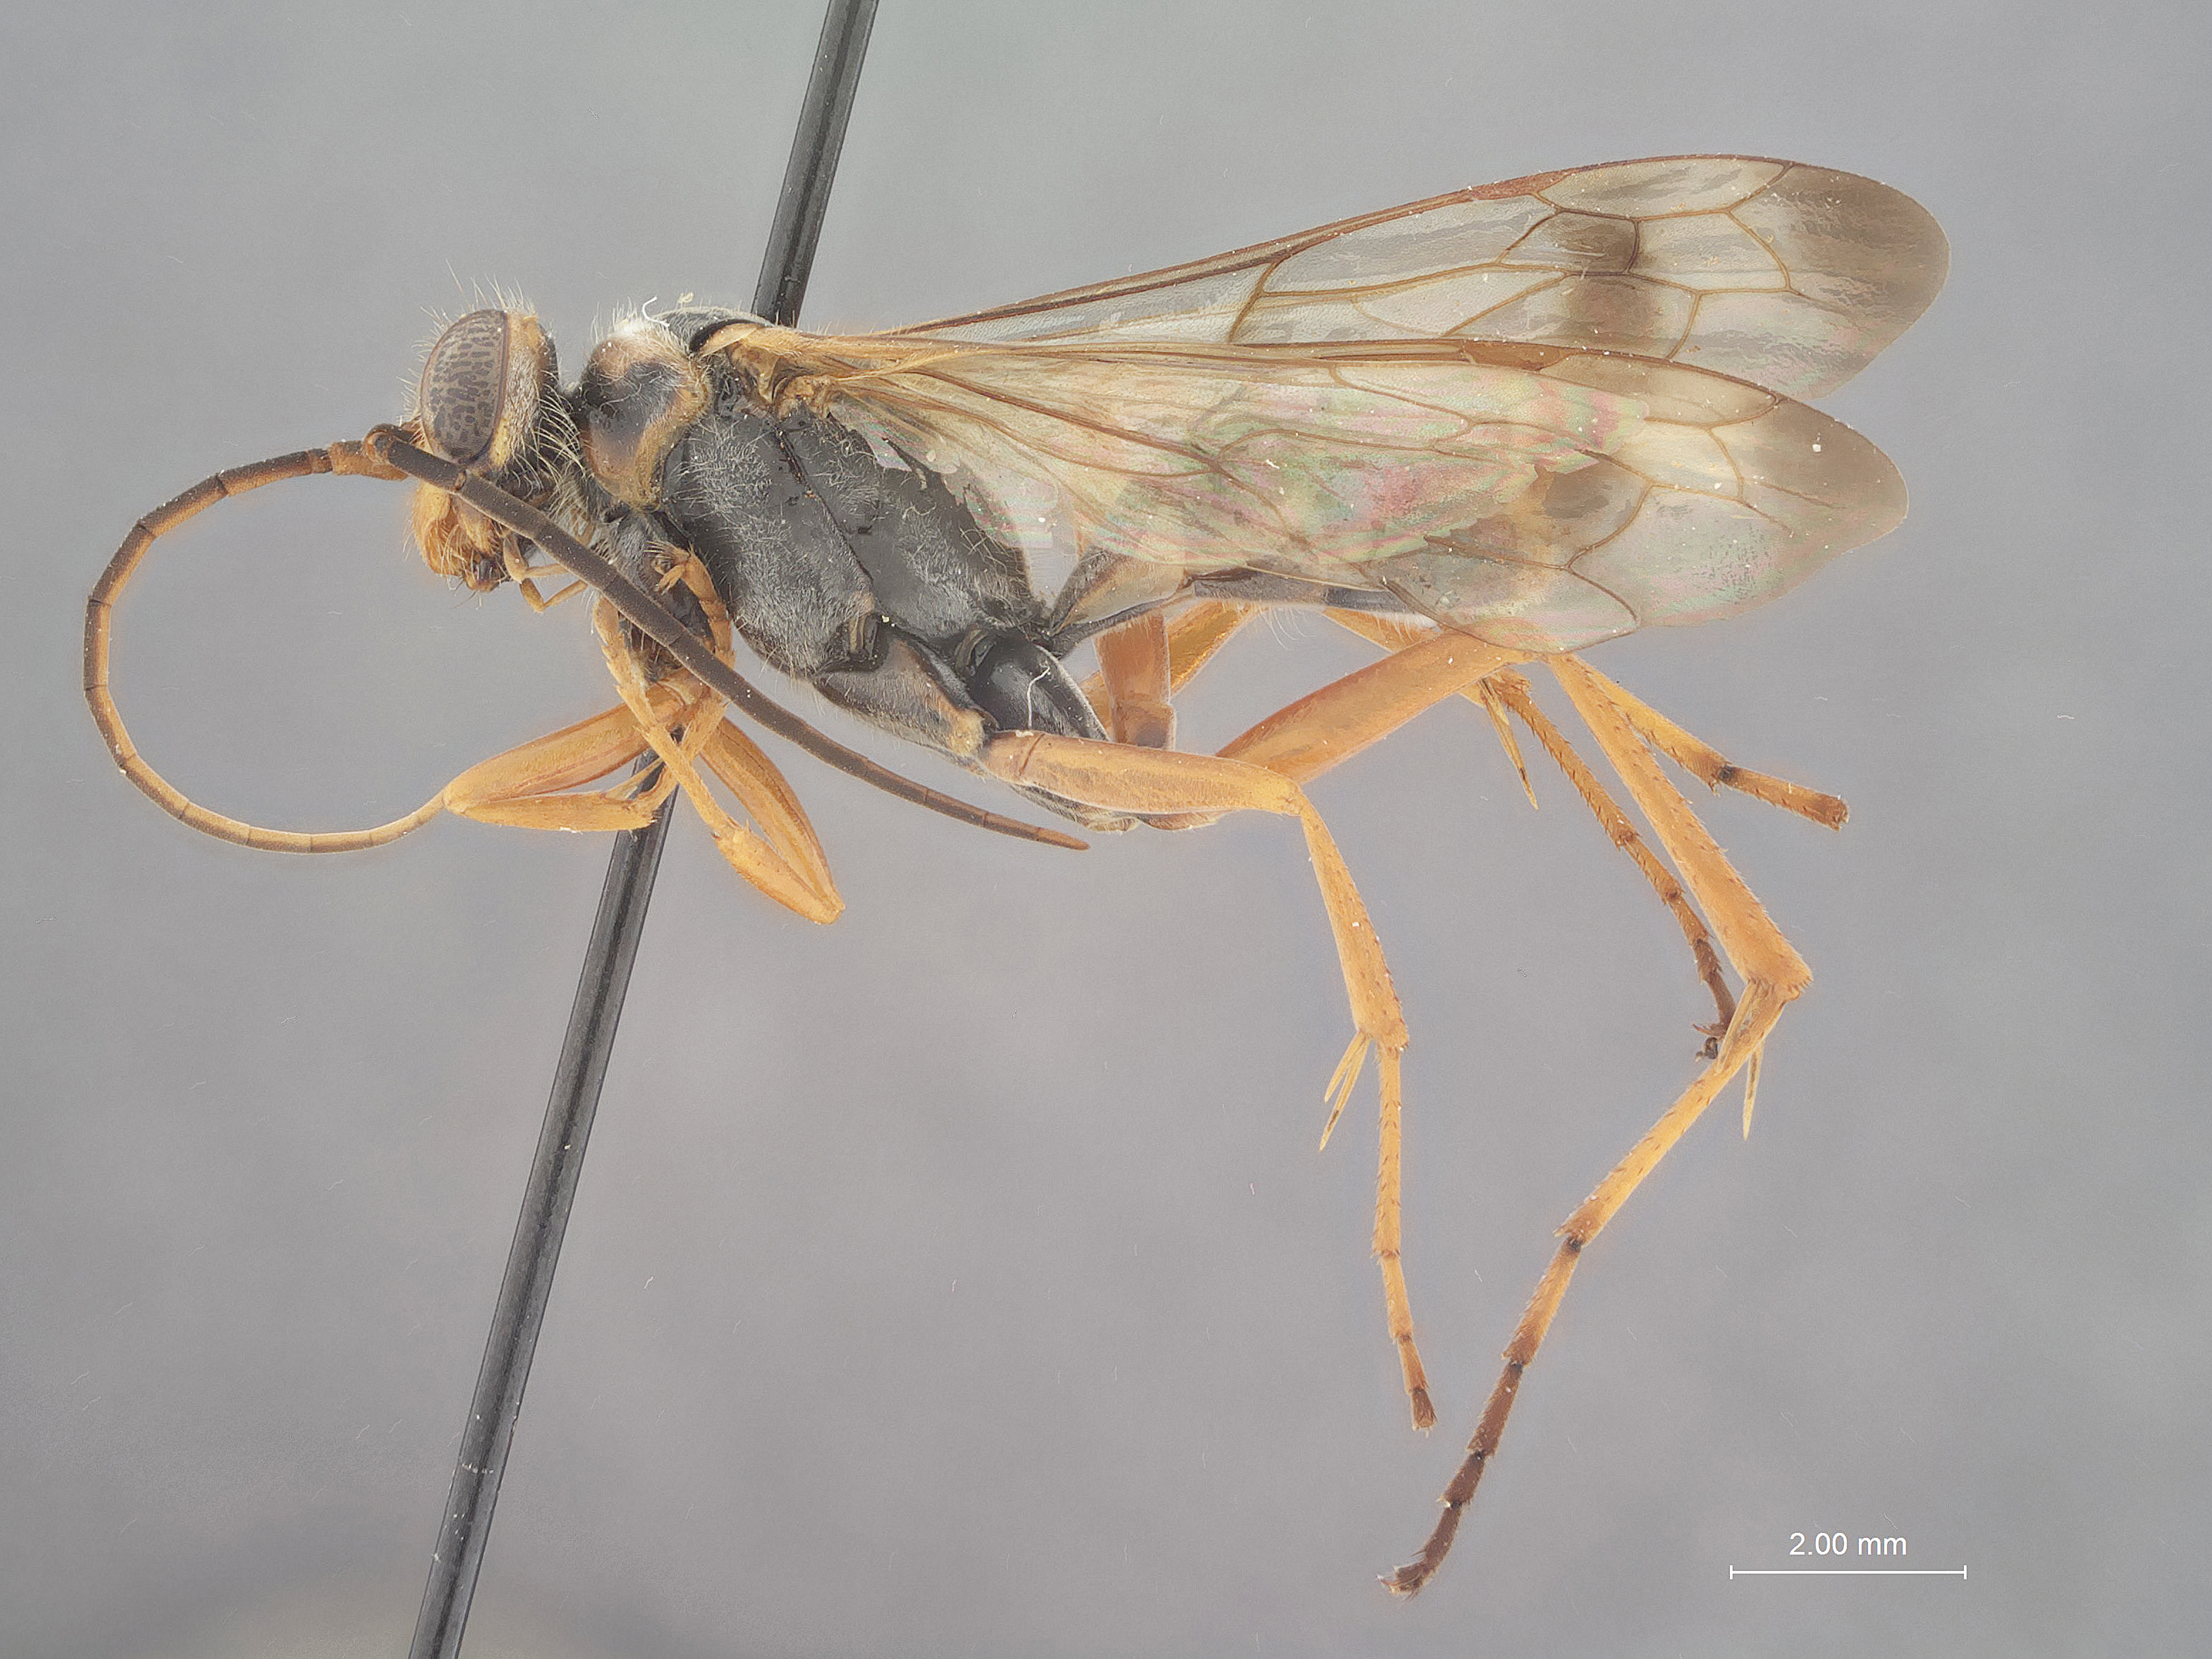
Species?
Priocnessus evansi
